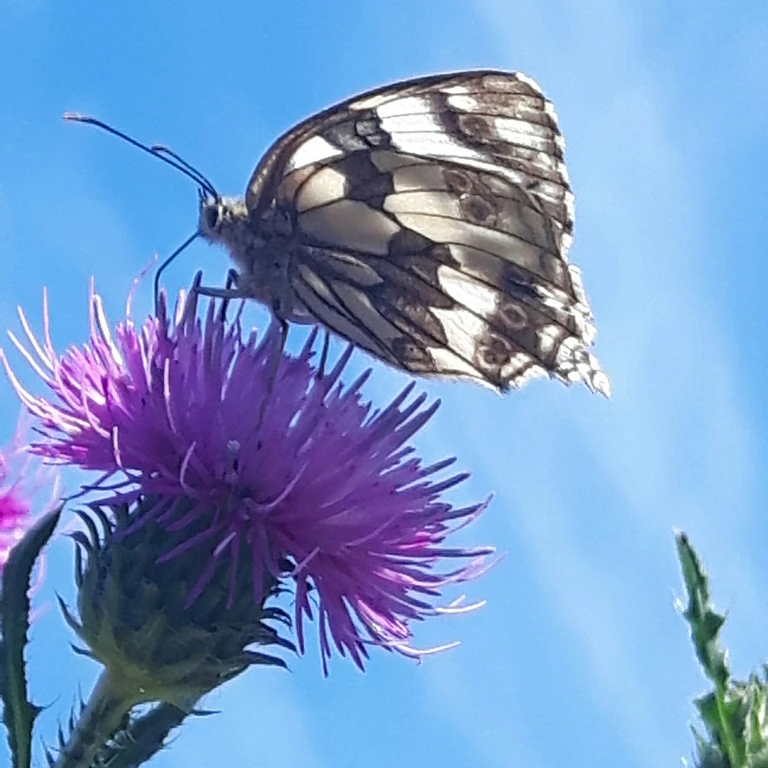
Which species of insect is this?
Melanargia galathea
